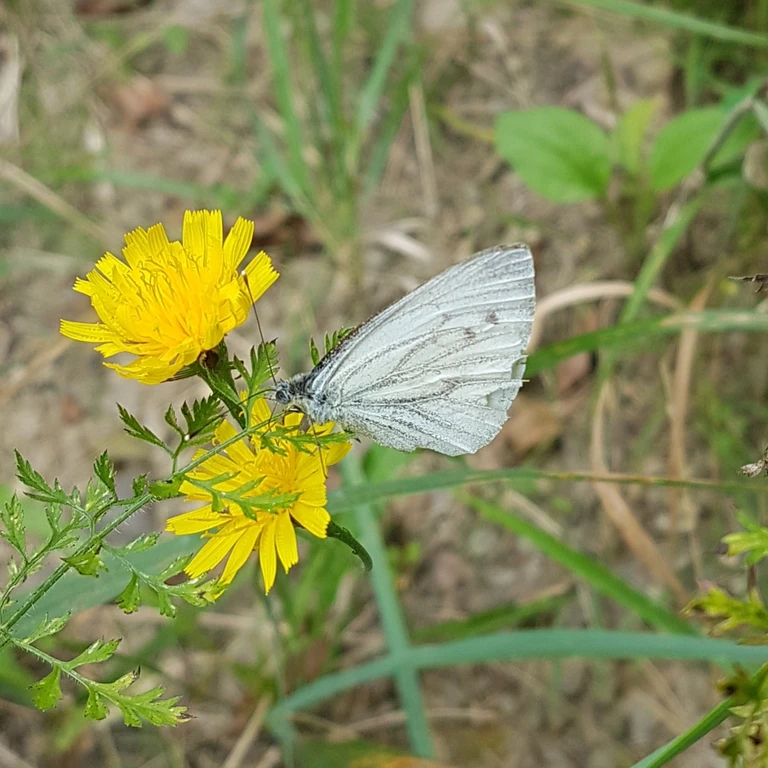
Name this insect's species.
Pieris napi
